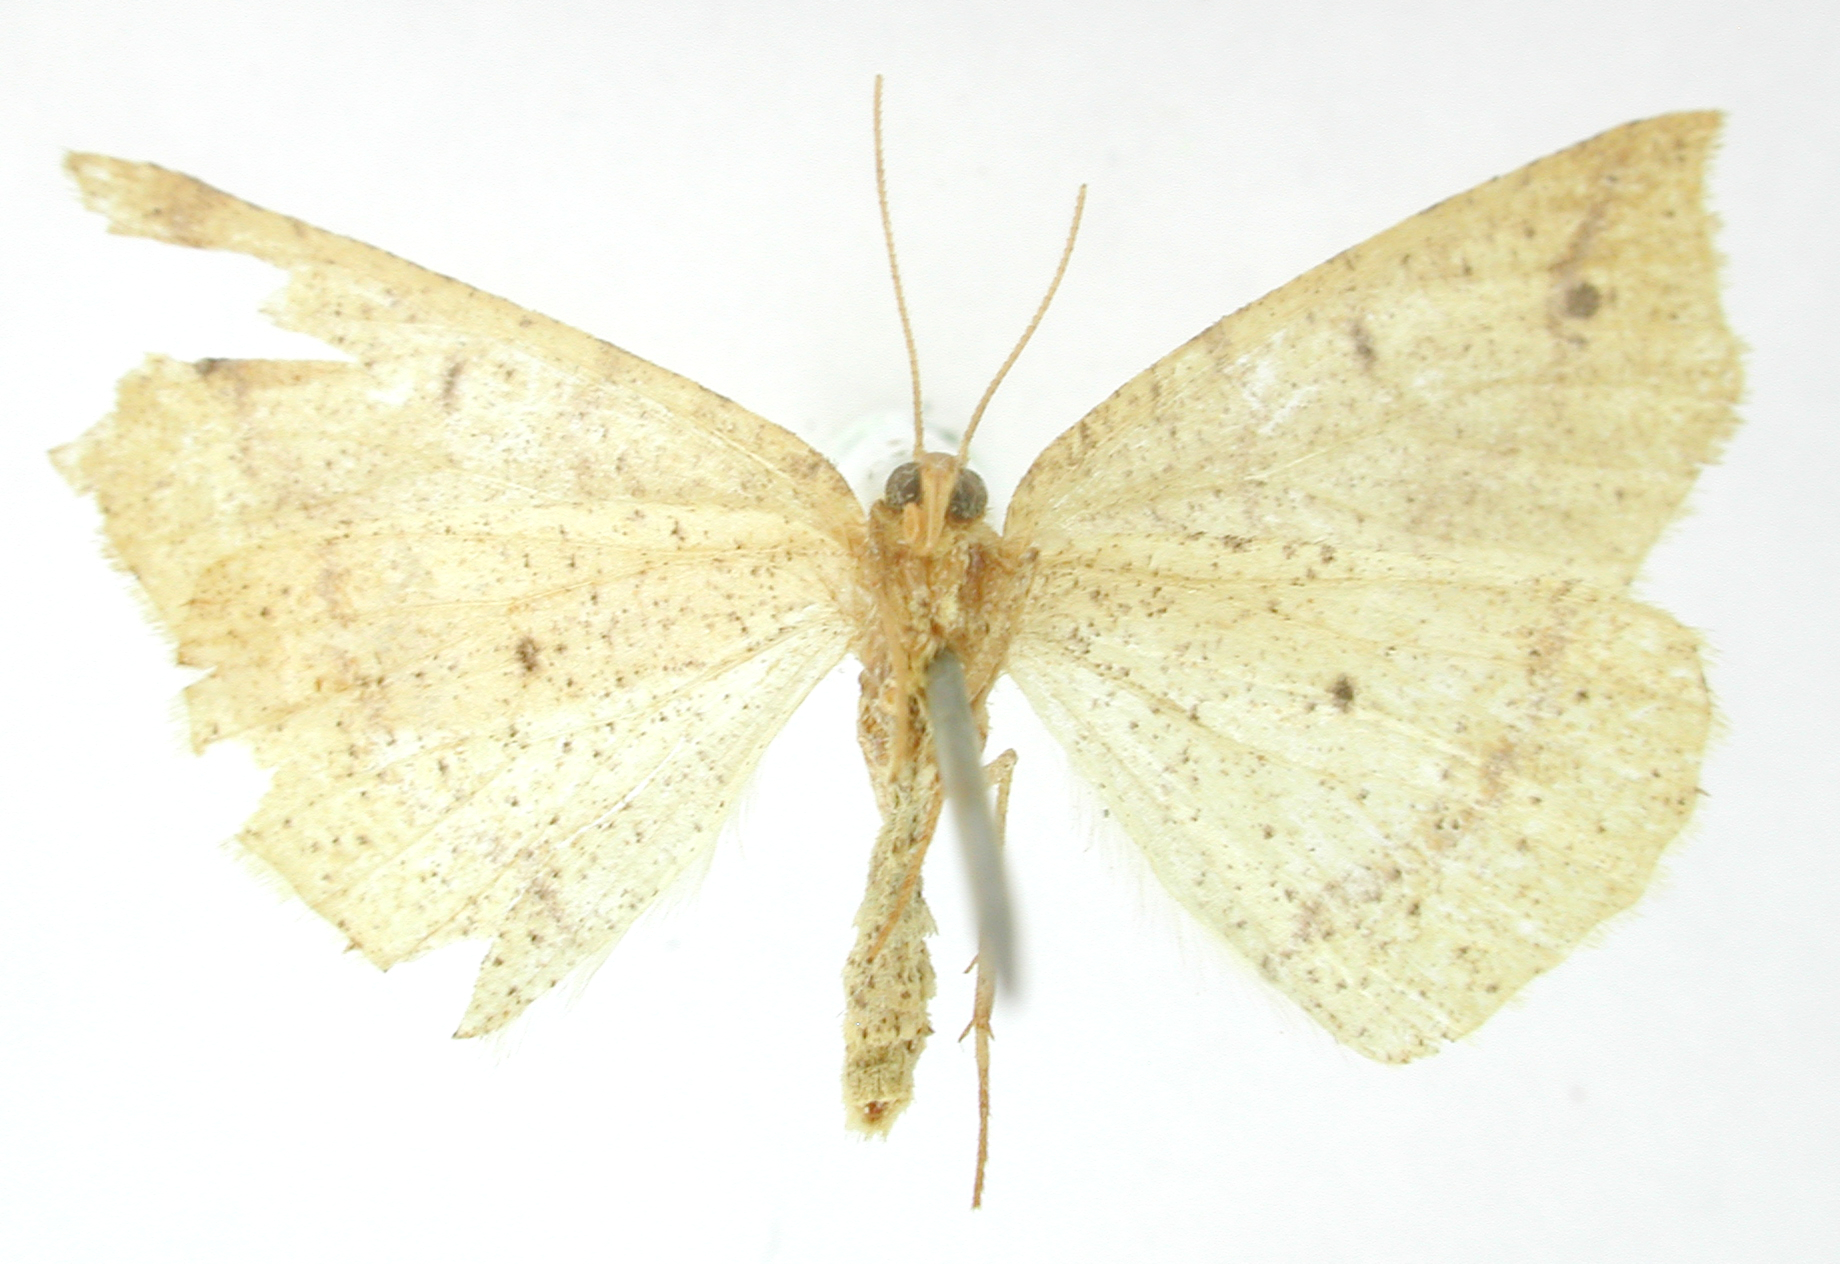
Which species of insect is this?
Cirsodes arceno
